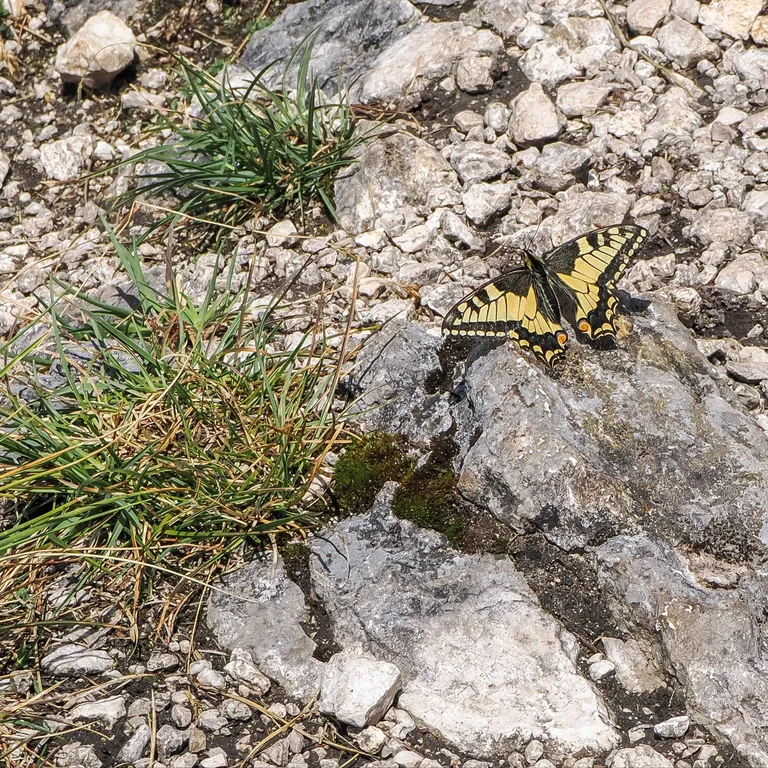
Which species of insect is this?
Papilio machaon
